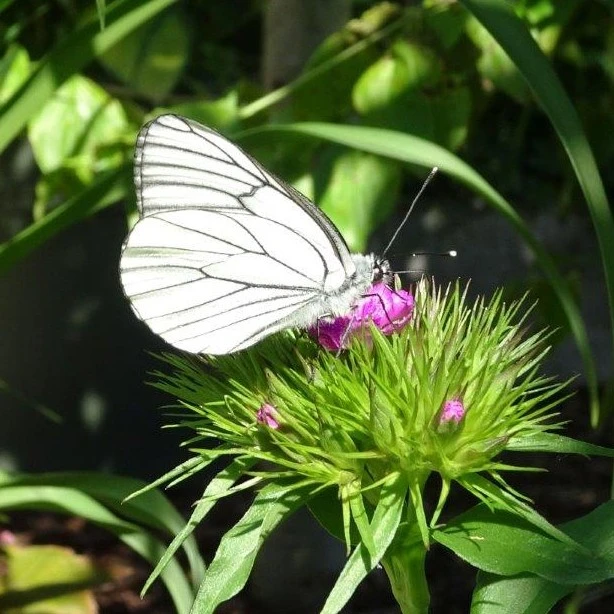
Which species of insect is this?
Aporia crataegi
